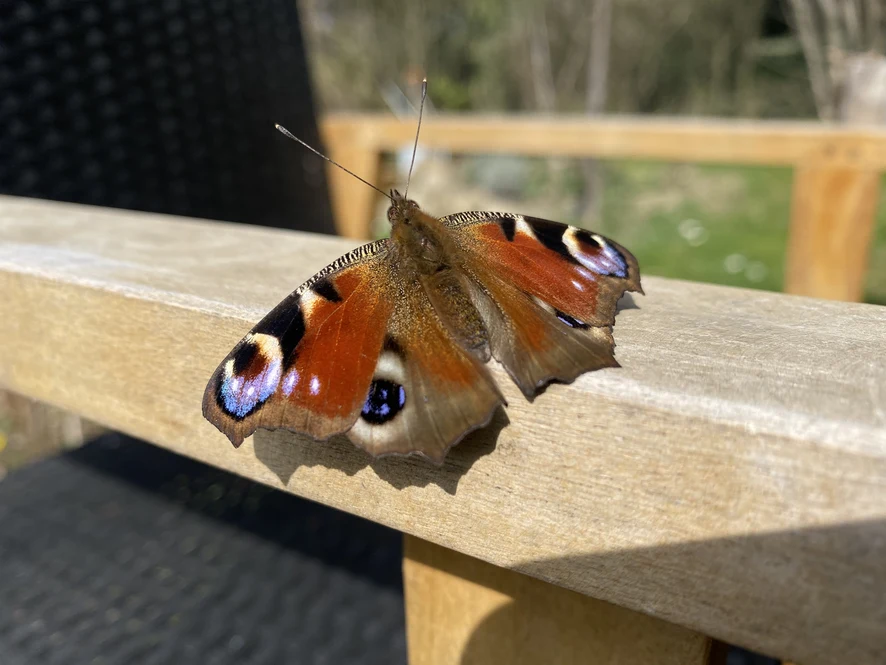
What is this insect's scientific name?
Aglais io
